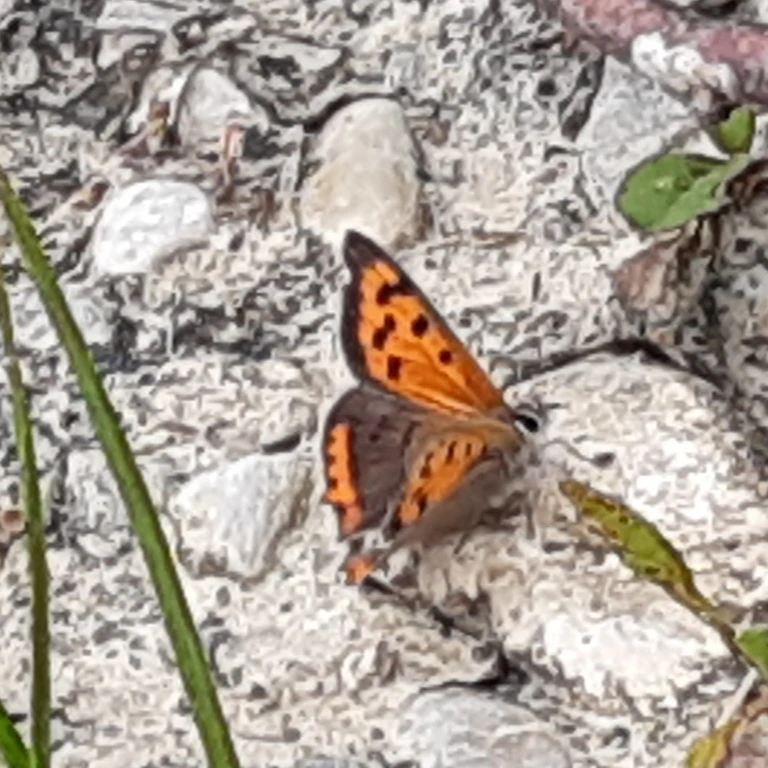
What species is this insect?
Lycaena phlaeas
